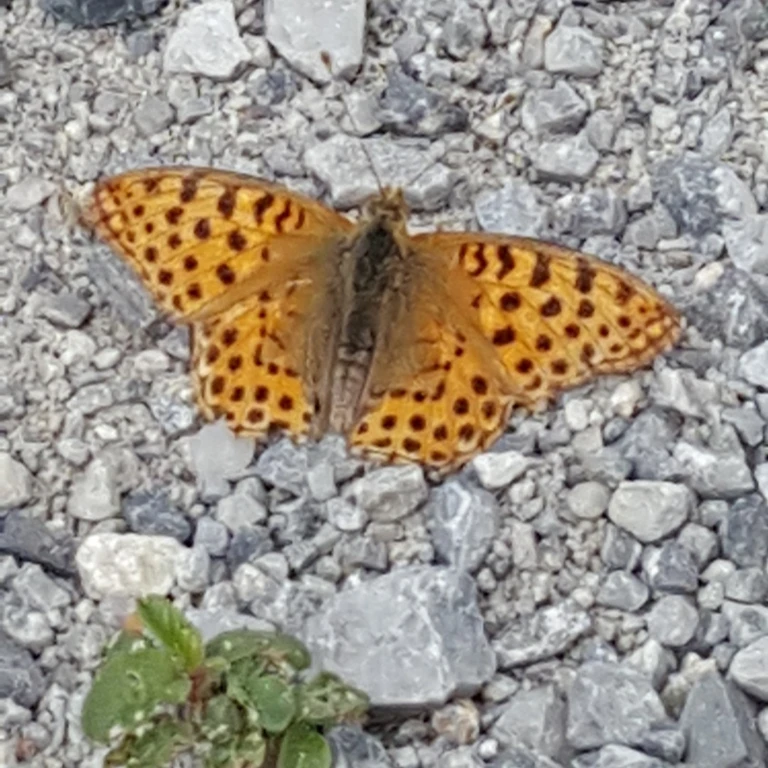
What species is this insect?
Issoria lathonia
